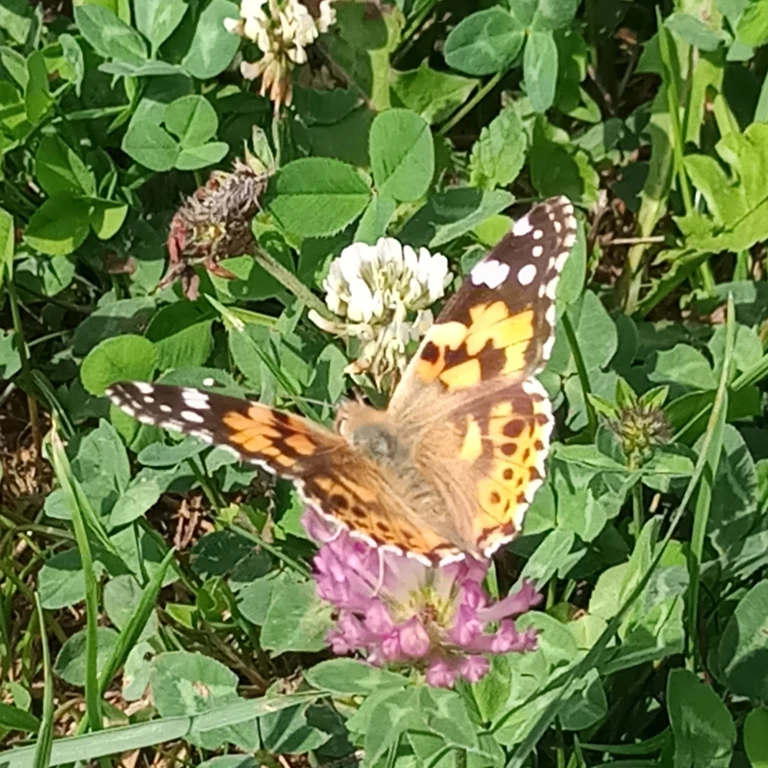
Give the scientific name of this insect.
Vanessa cardui
